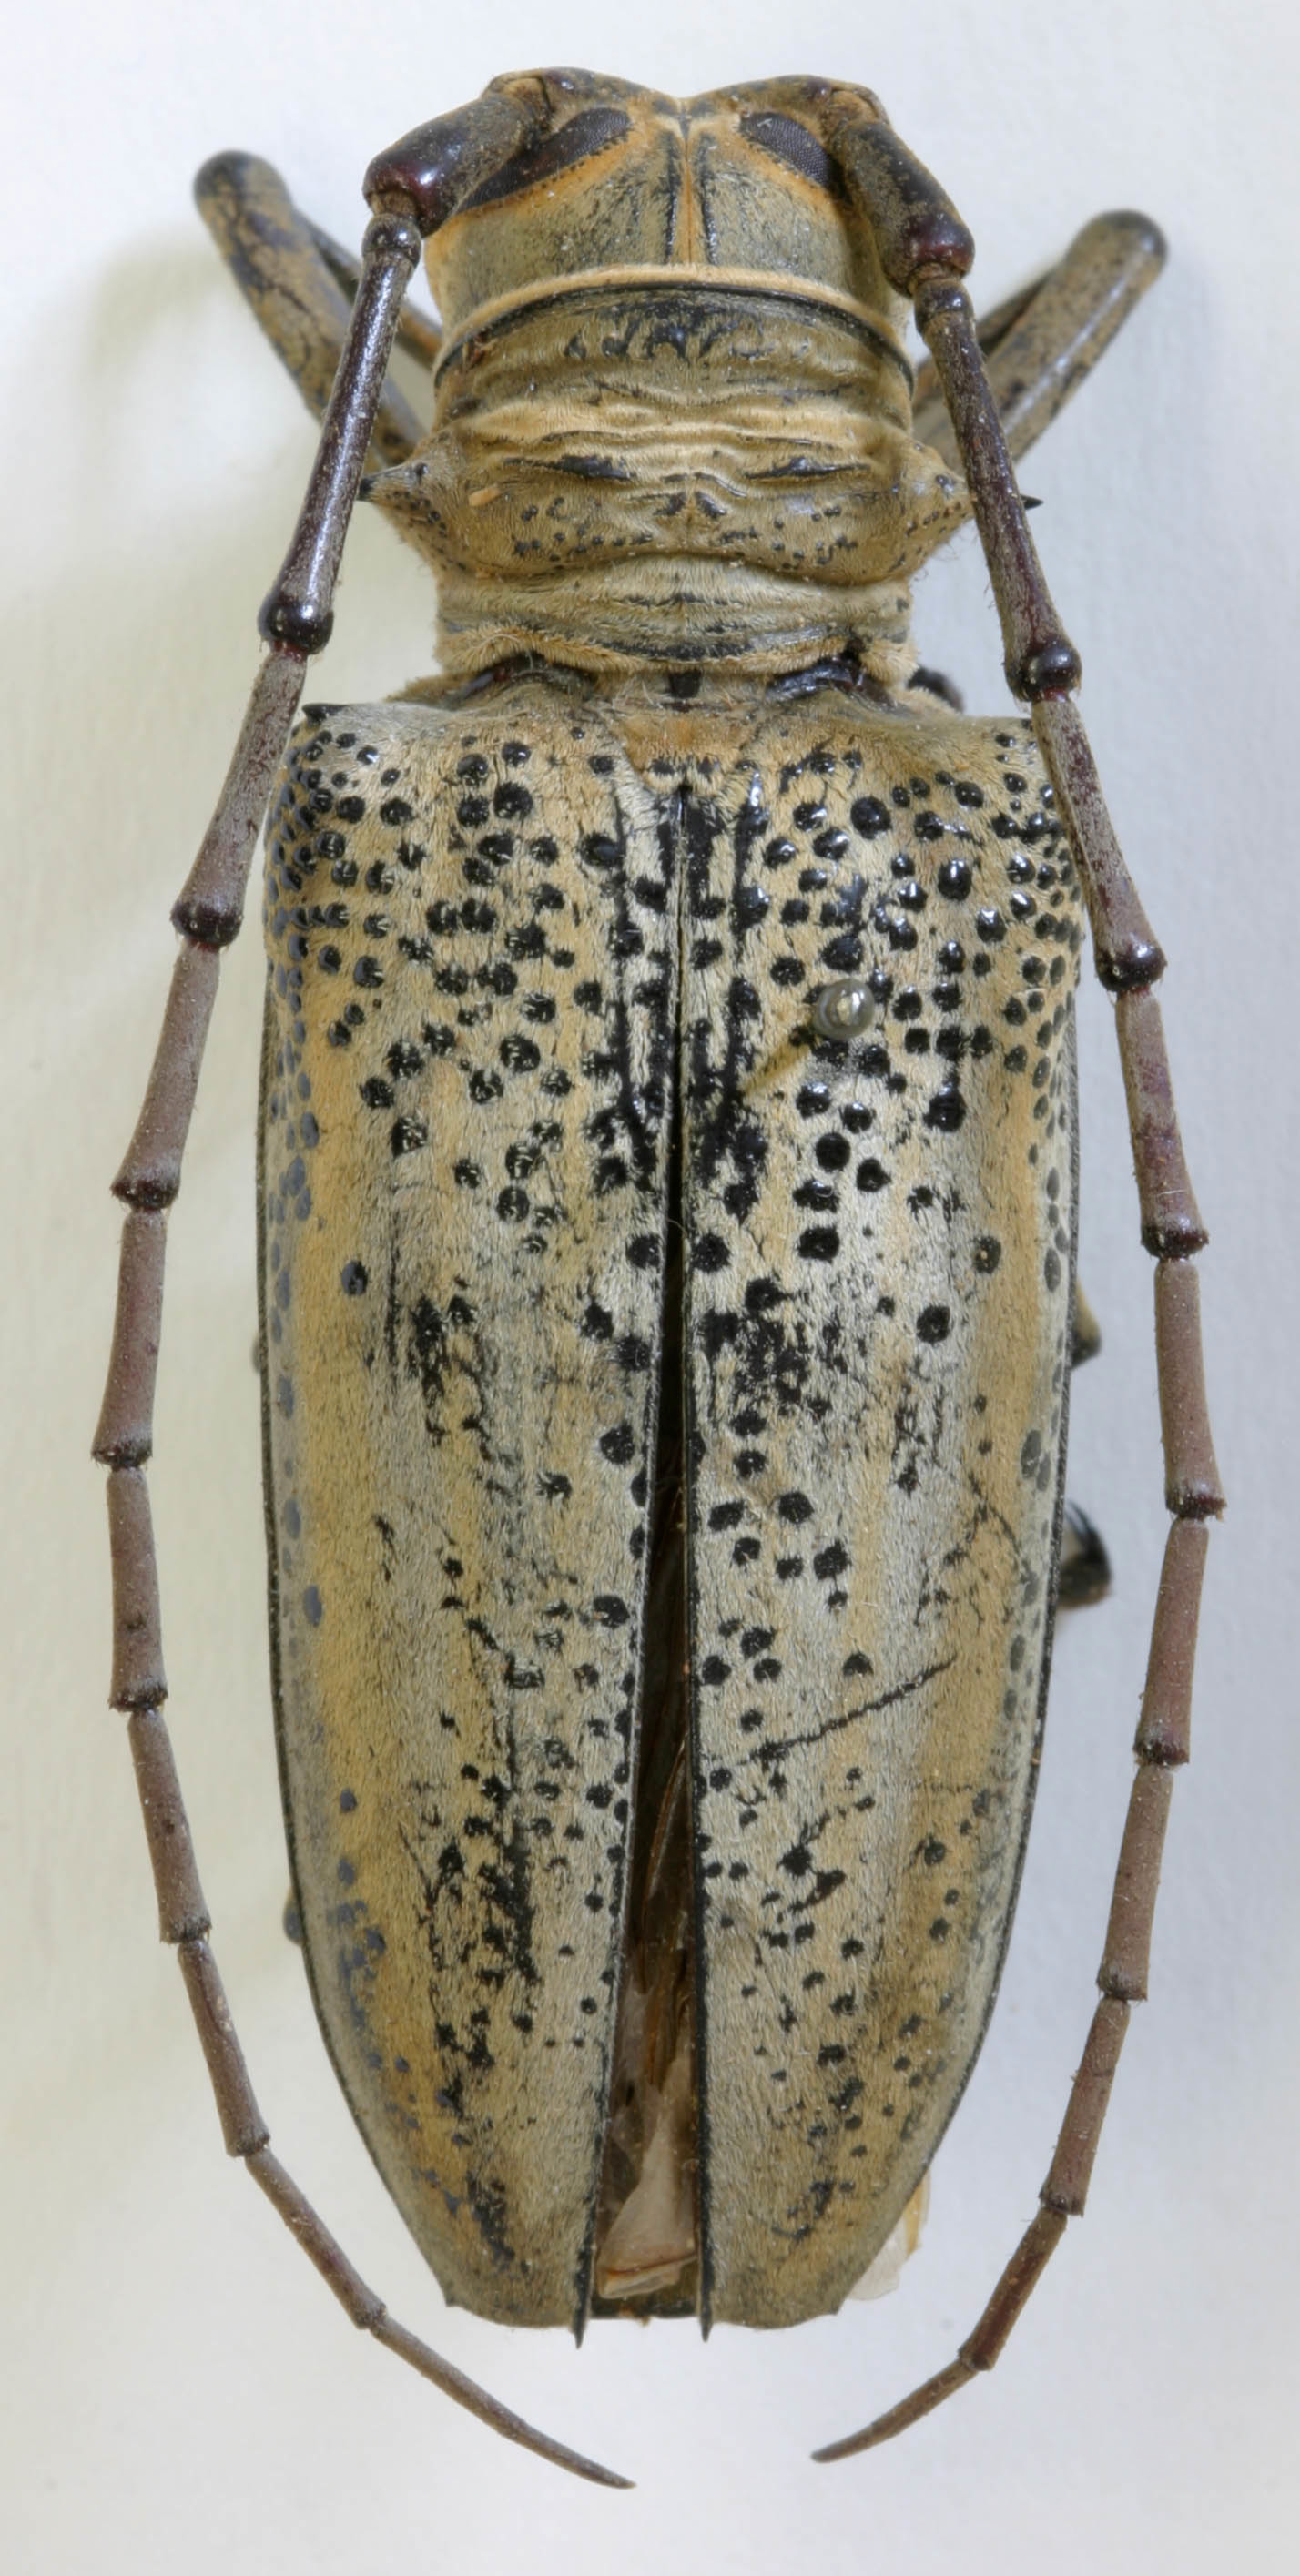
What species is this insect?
Rosenbergia denserugata
